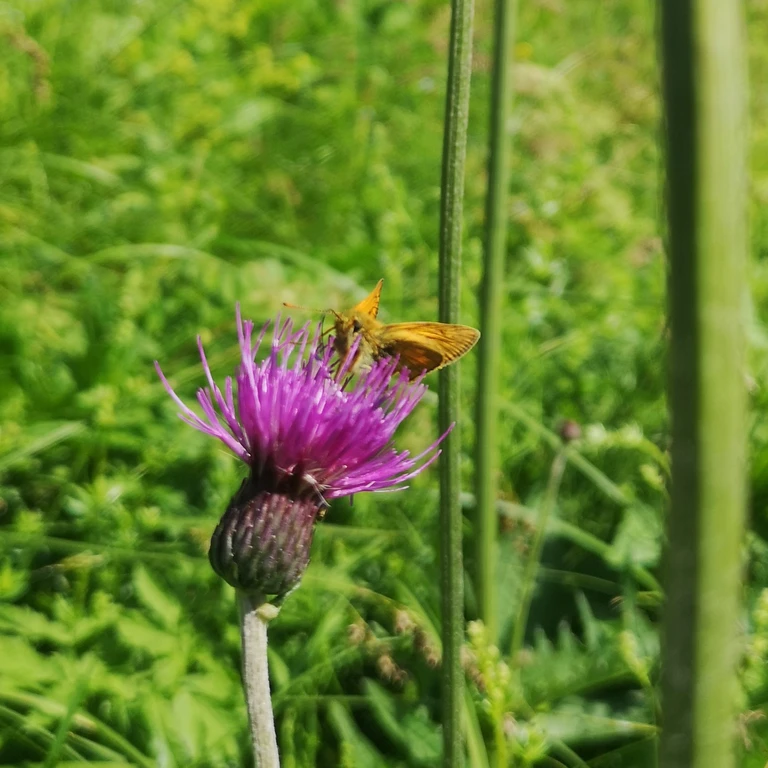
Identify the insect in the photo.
Ochlodes sylvanus (also Ochlodes venata)
